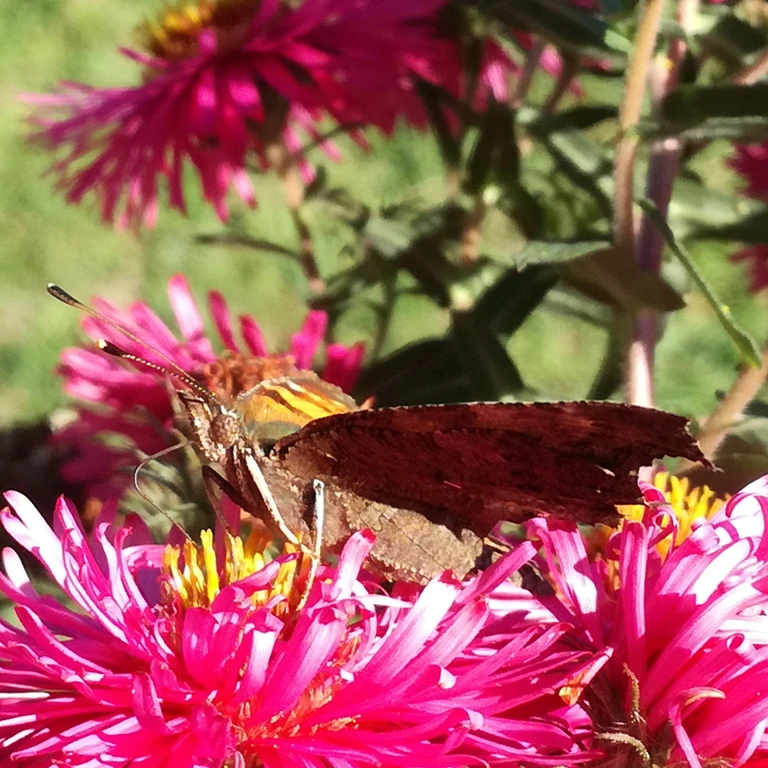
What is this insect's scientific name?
Polygonia c-album
